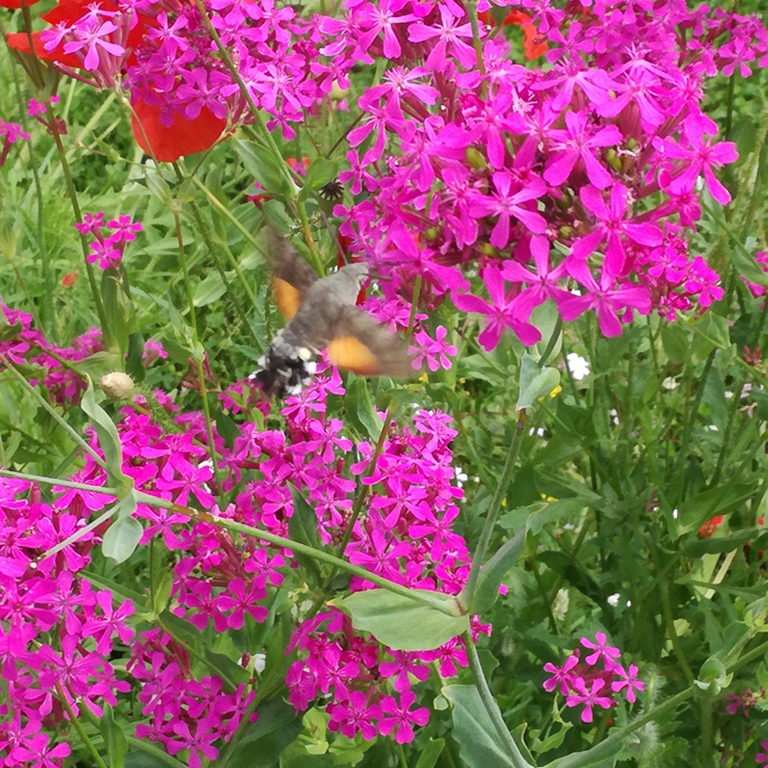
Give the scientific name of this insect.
Macroglossum stellatarum
